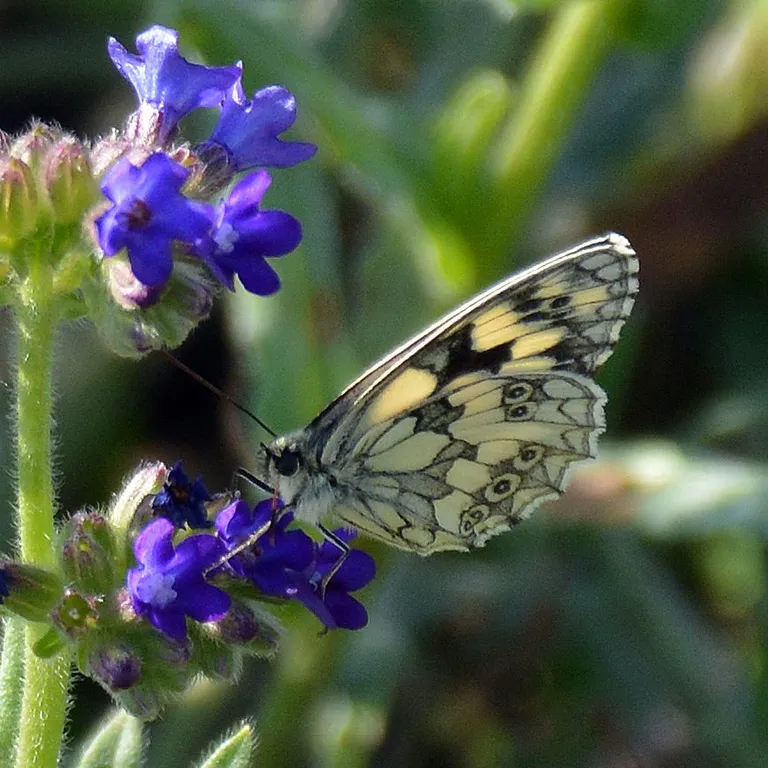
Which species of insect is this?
Melanargia galathea
